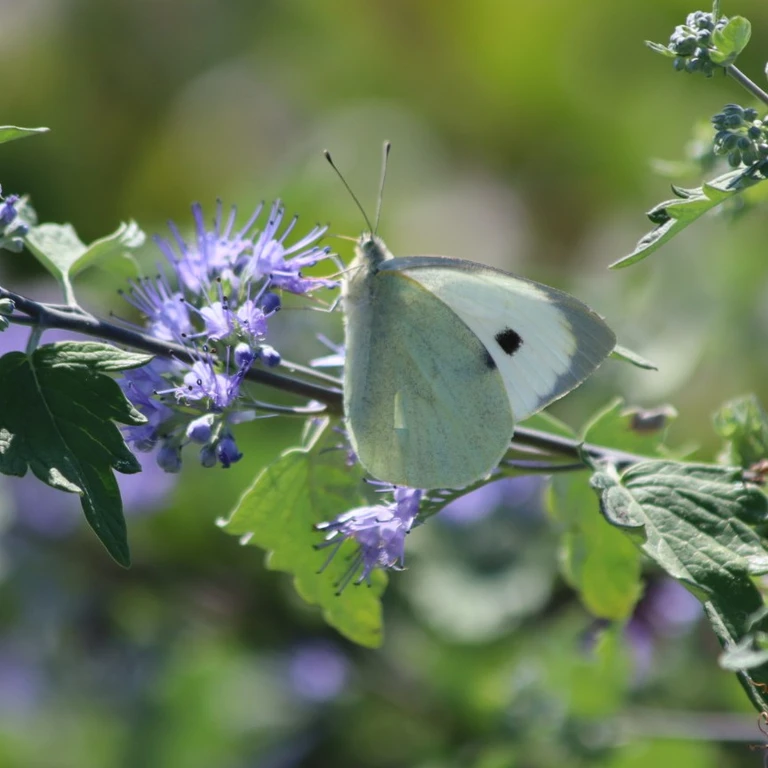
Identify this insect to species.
Pieris brassicae
